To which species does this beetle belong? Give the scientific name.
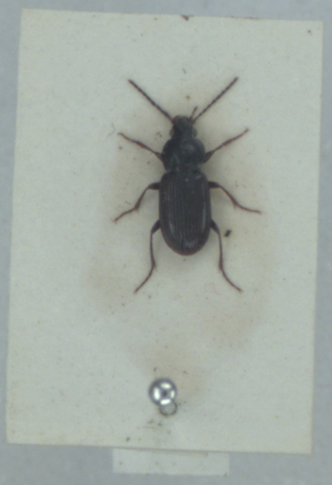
Pterostichus vernalis
